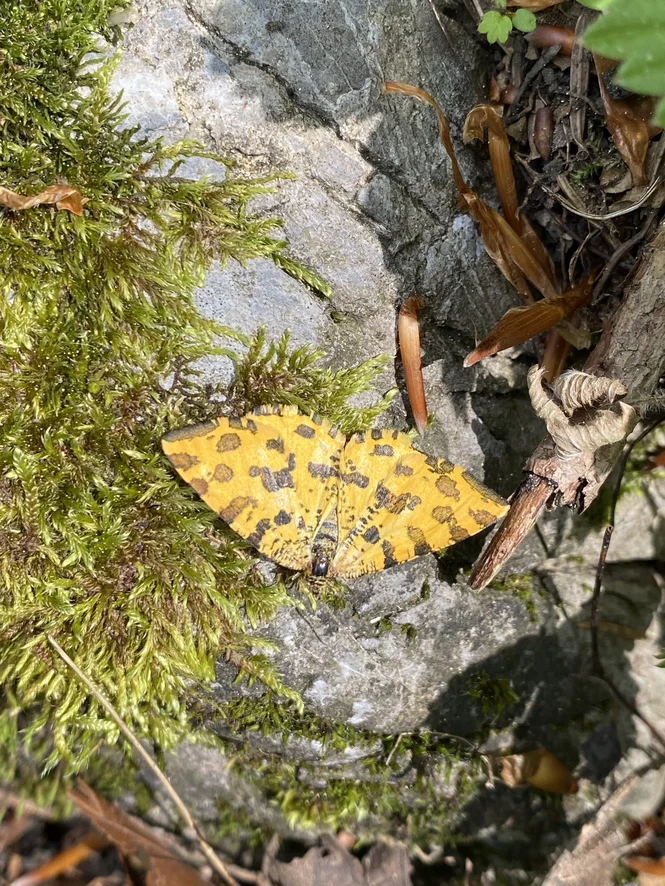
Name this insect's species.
Pseudopanthera macularia
